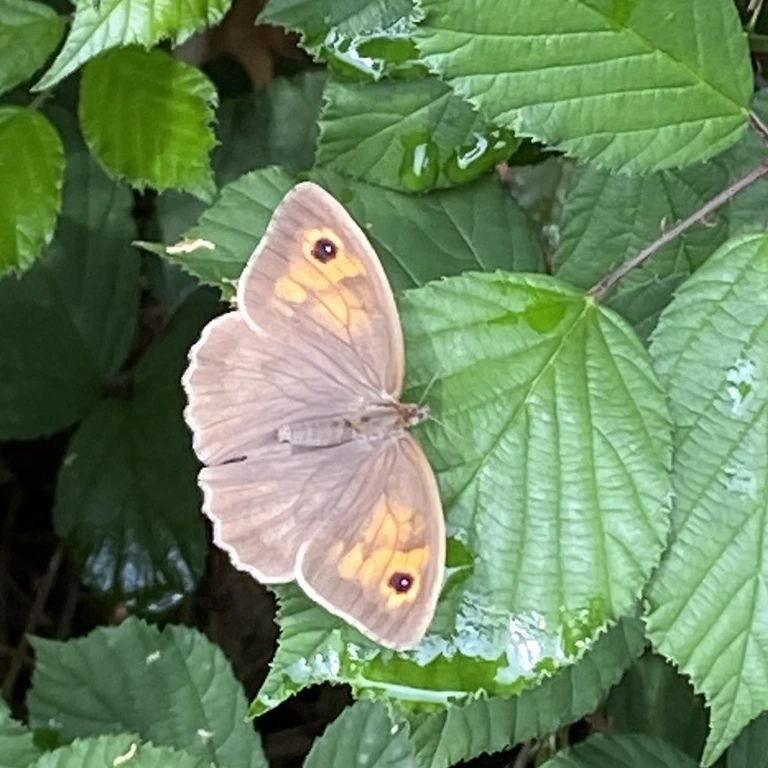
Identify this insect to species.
Maniola jurtina
